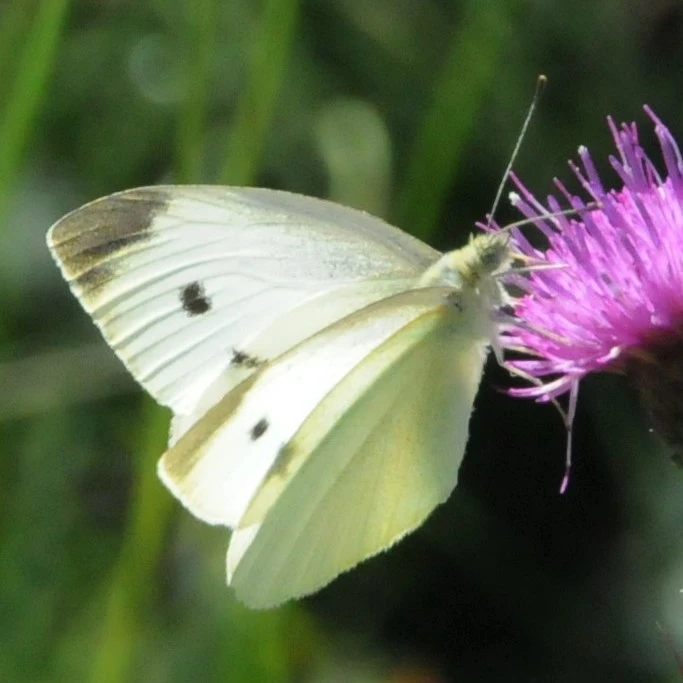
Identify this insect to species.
Pieris rapae
